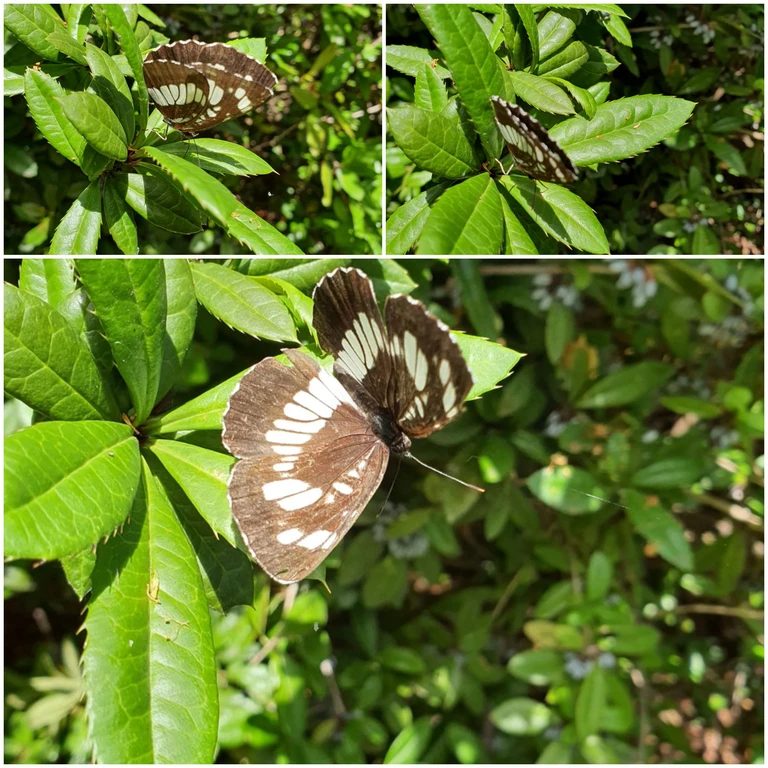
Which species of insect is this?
Neptis rivularis
